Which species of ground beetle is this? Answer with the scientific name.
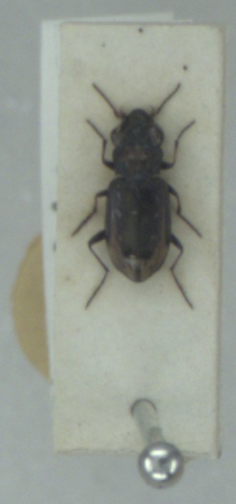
Notiophilus quadripunctatus
